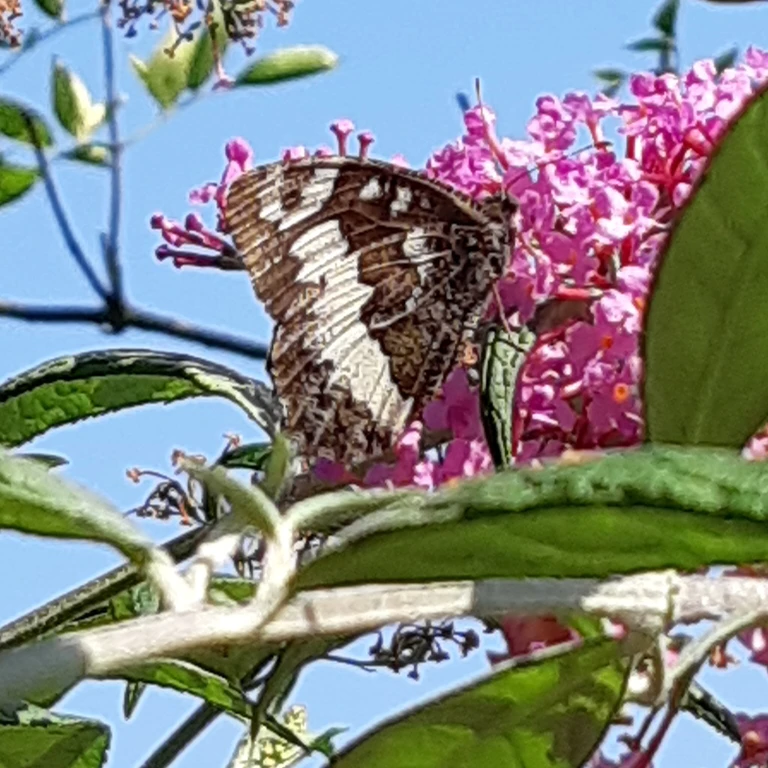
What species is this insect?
Brintesia circe
